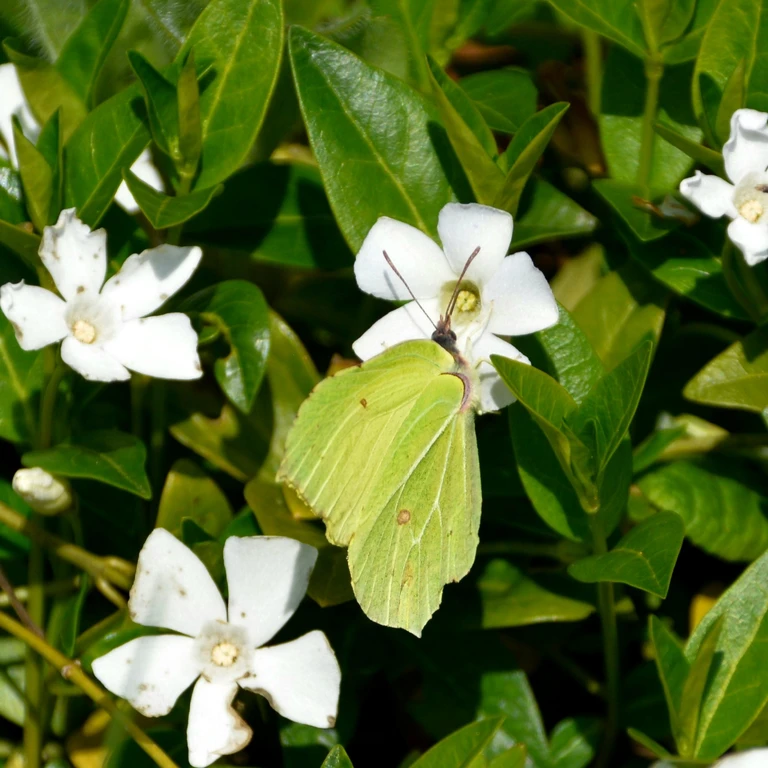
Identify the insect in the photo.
Gonepteryx rhamni
